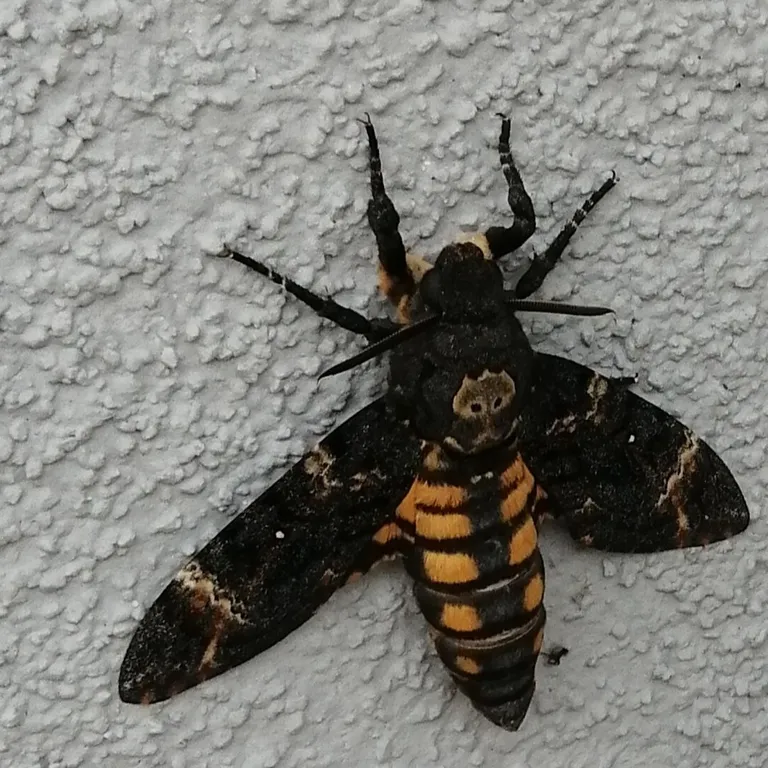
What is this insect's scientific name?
Acherontia atropos
